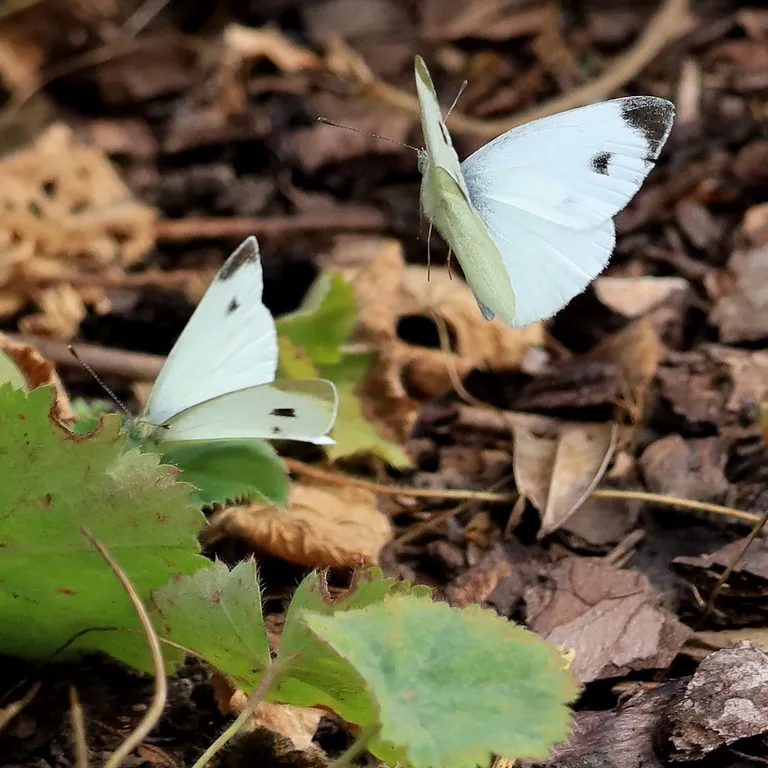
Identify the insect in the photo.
Pieris mannii
